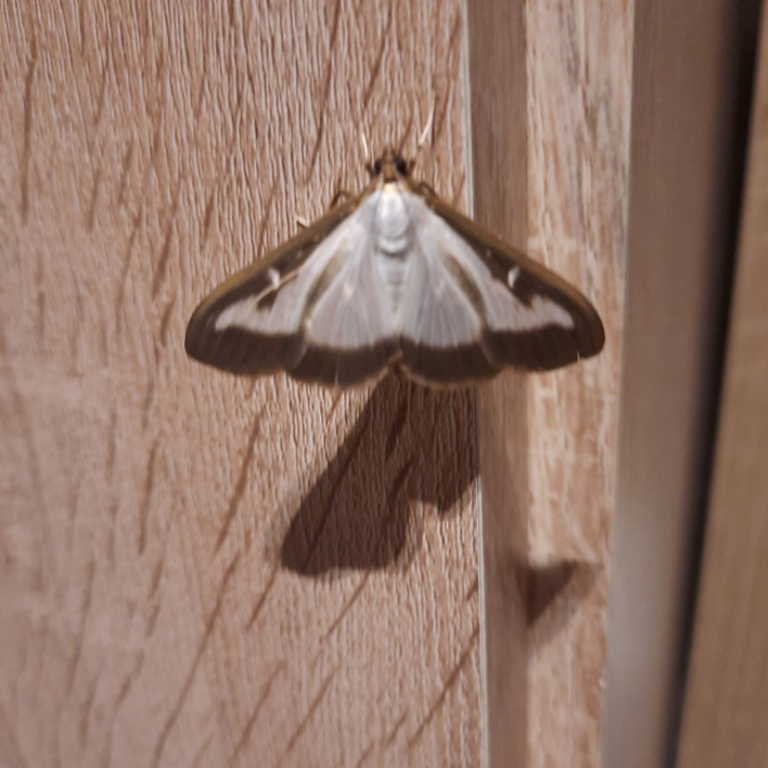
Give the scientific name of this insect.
Cydalima perspectalis
